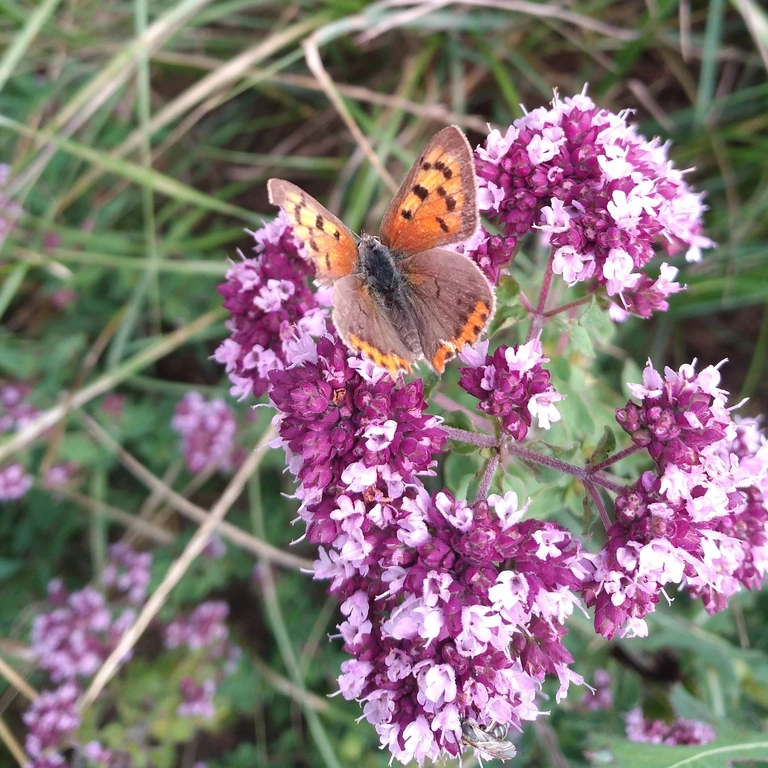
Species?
Lycaena phlaeas
